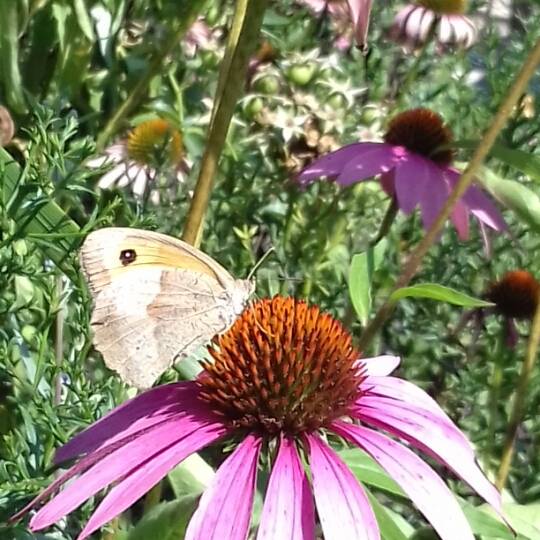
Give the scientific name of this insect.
Maniola jurtina
